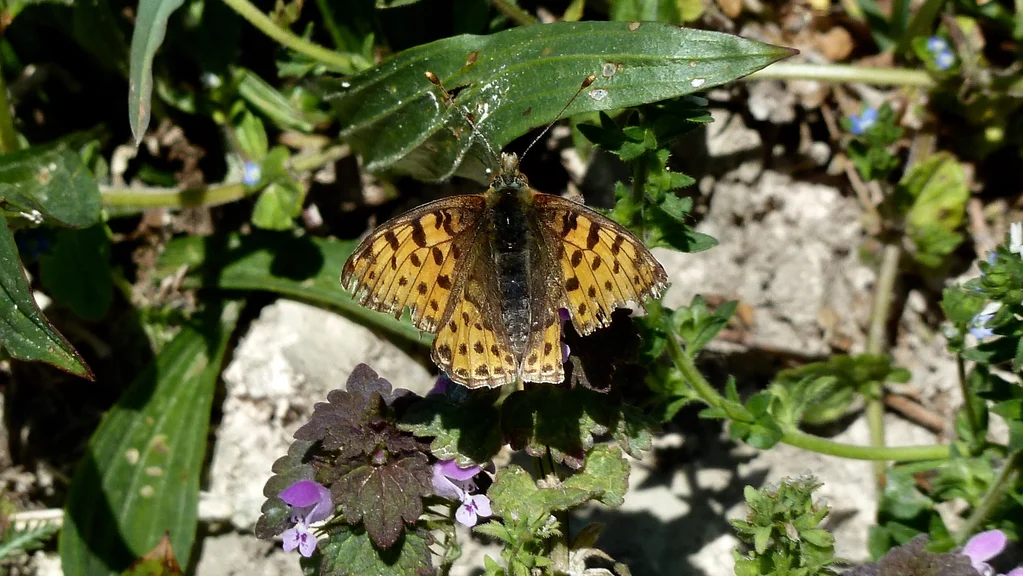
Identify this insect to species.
Issoria lathonia
